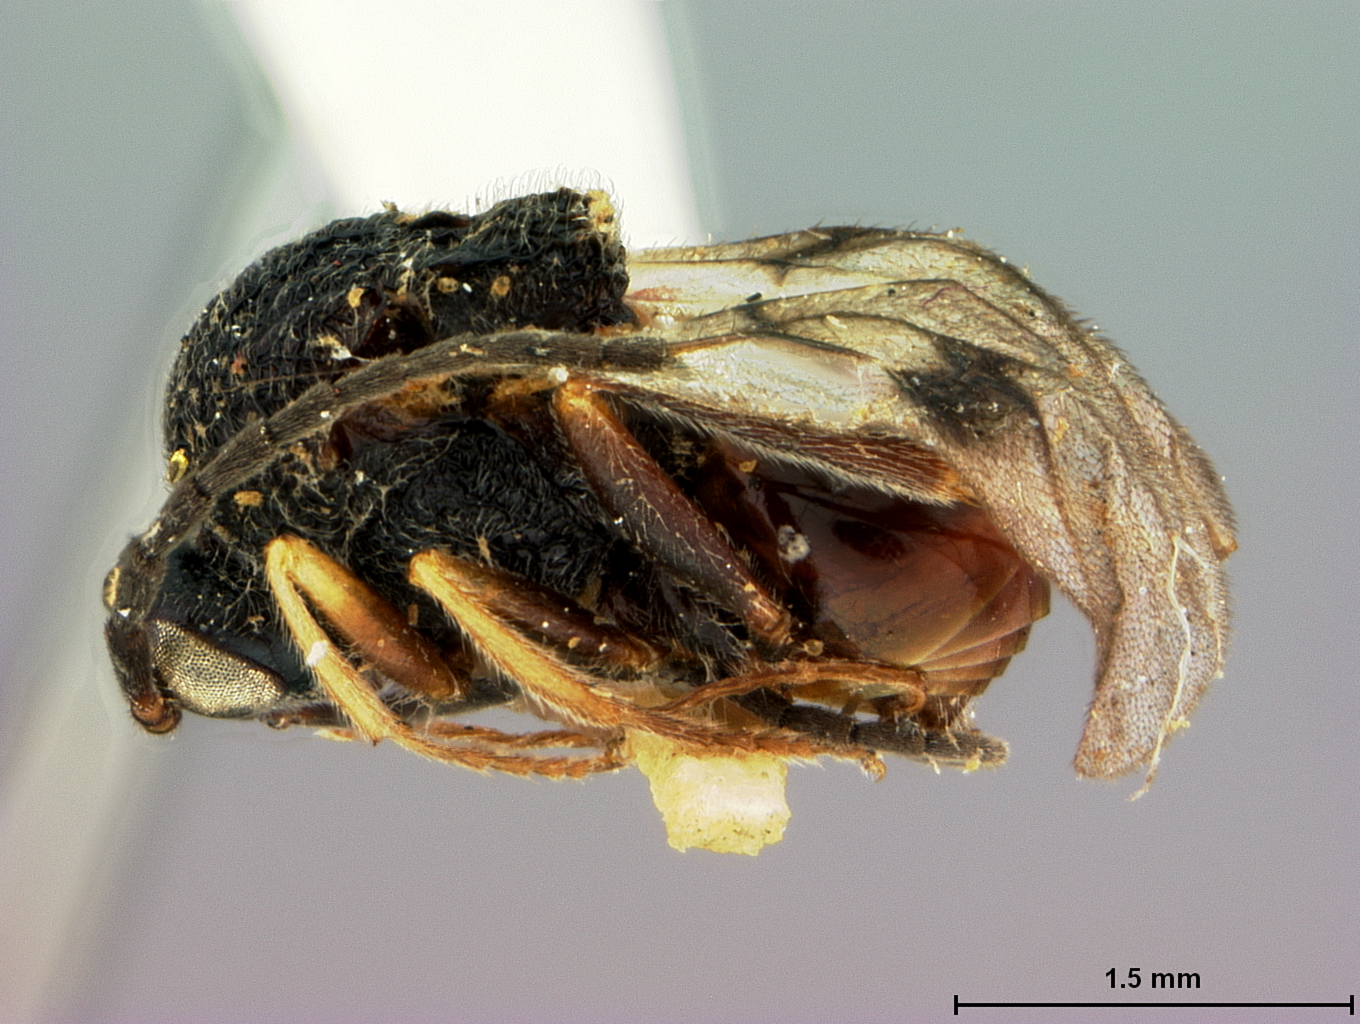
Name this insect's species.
Cynips quercus
